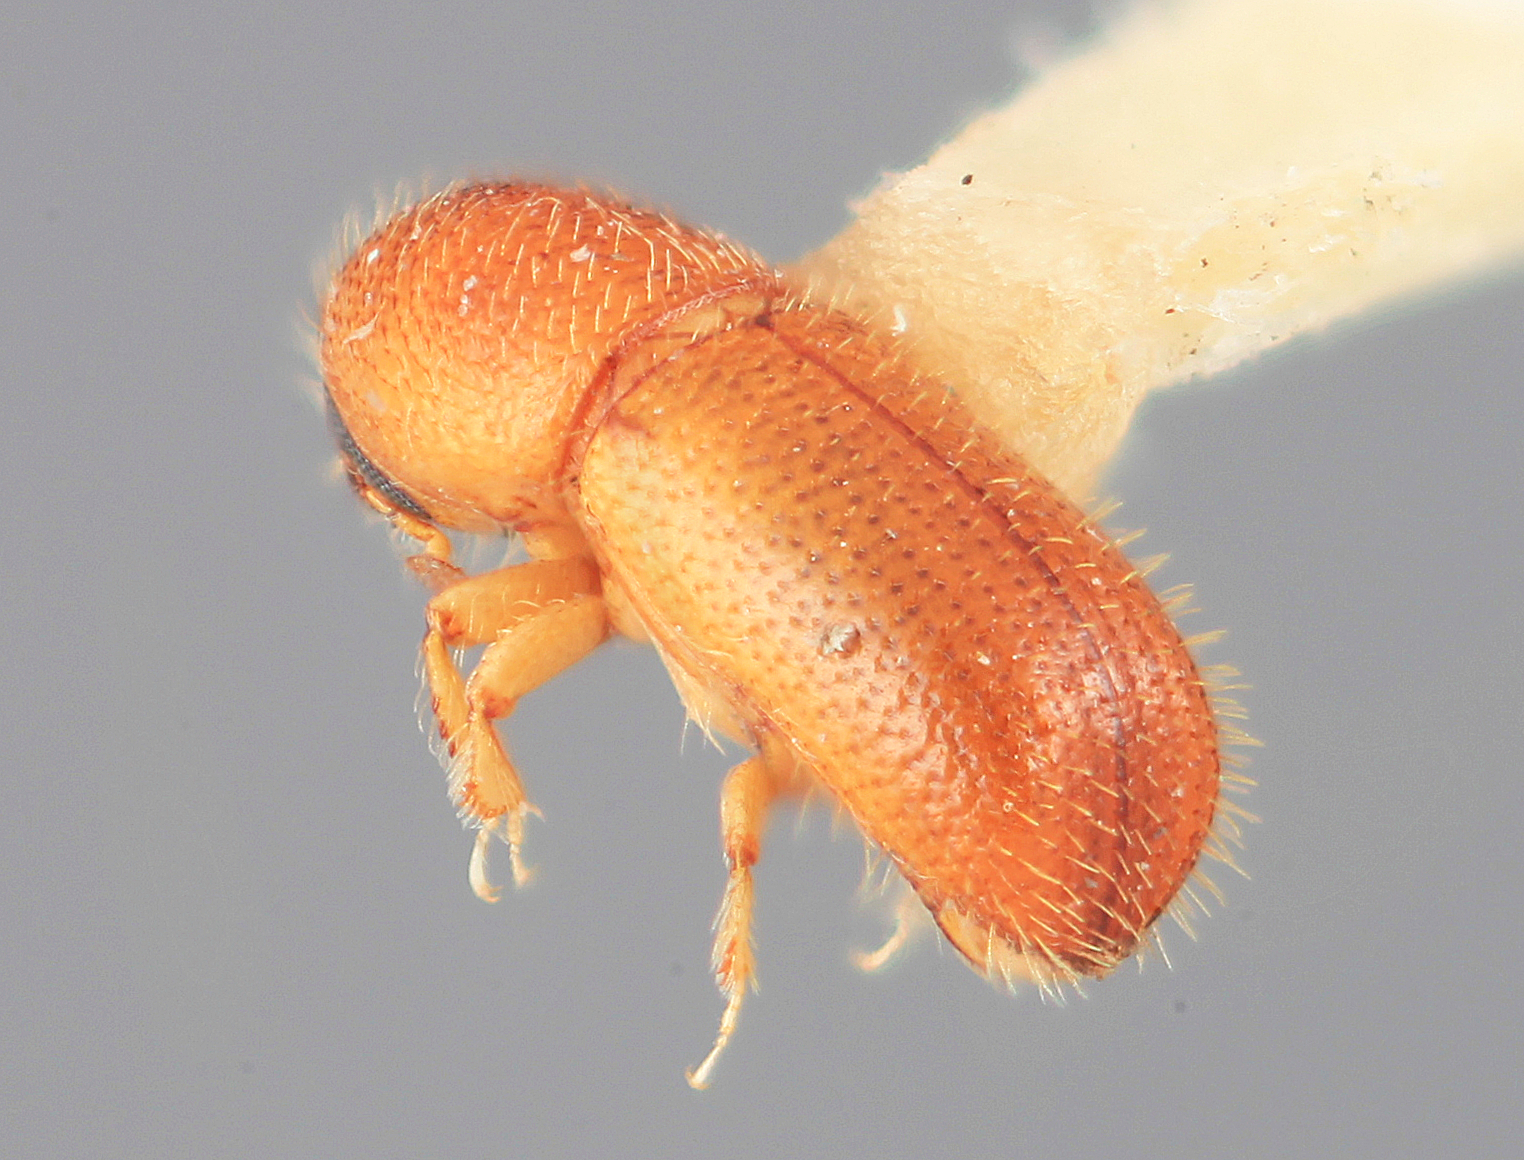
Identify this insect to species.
Dendrocranulus consimilis
